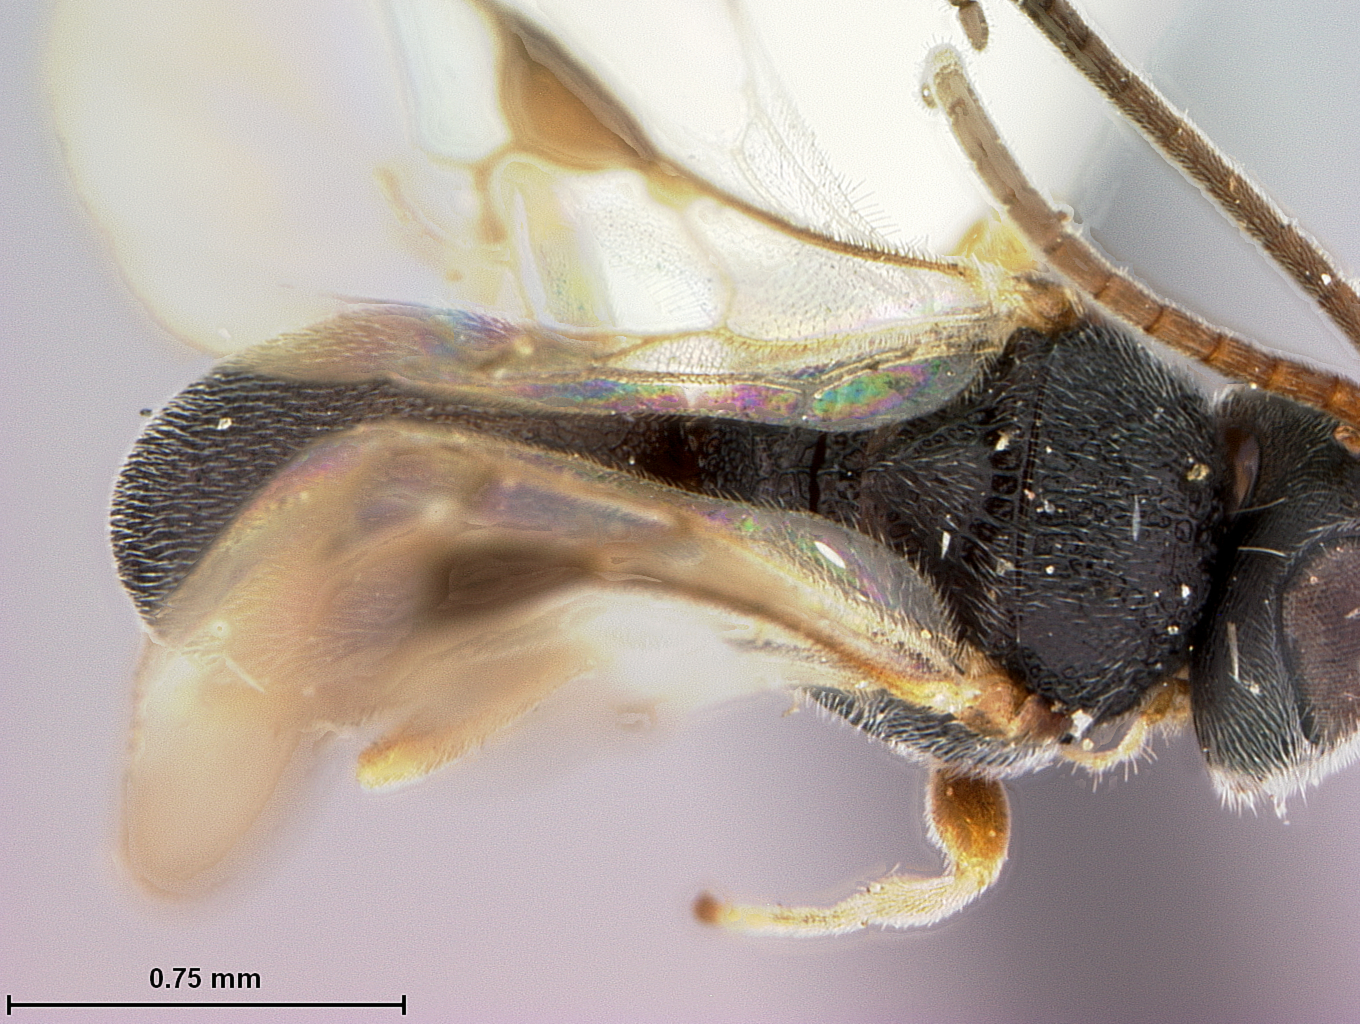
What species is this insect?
Chelonus cushmani
